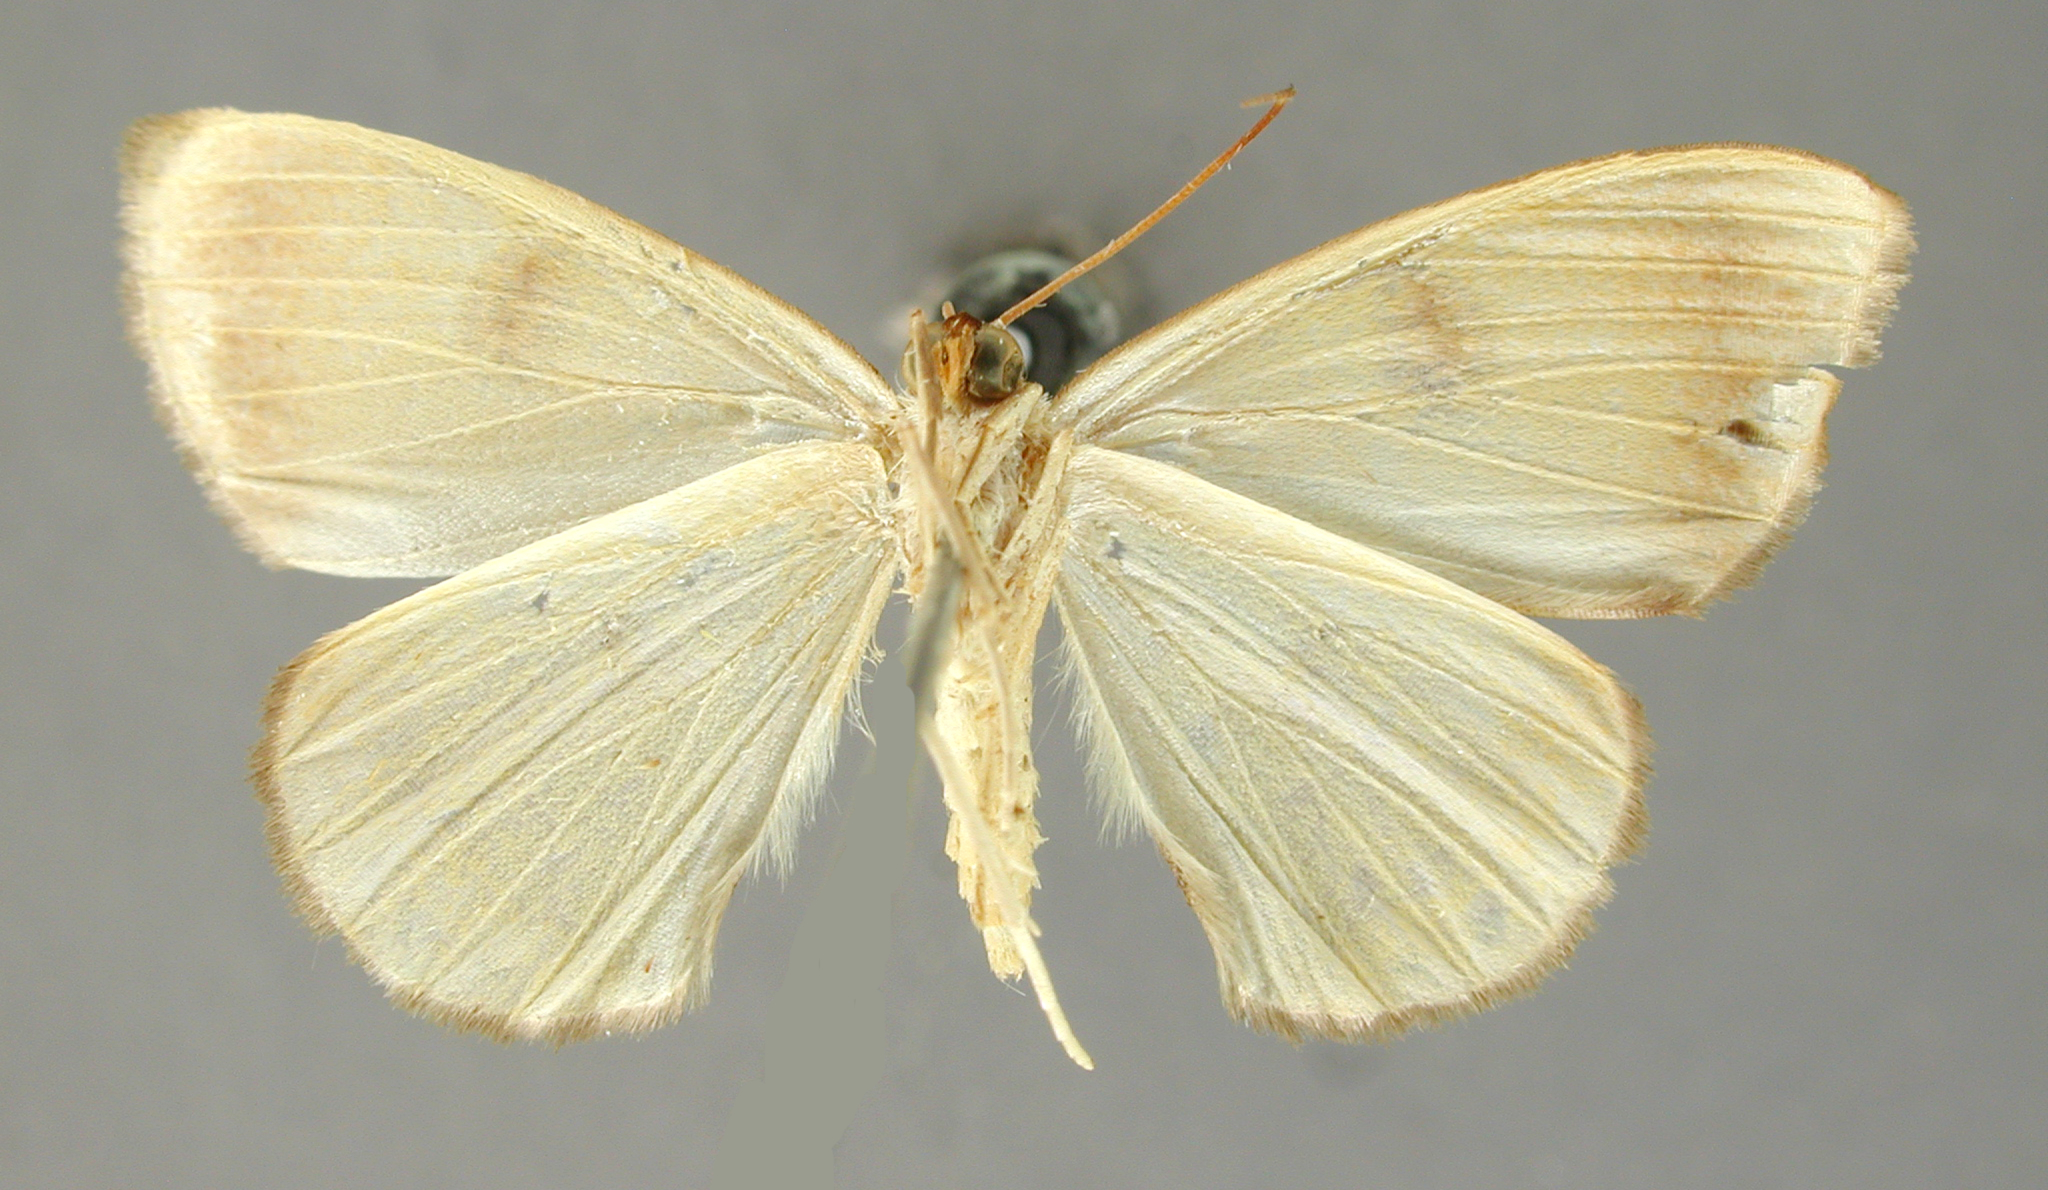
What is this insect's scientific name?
Opisthoxia interrupta
